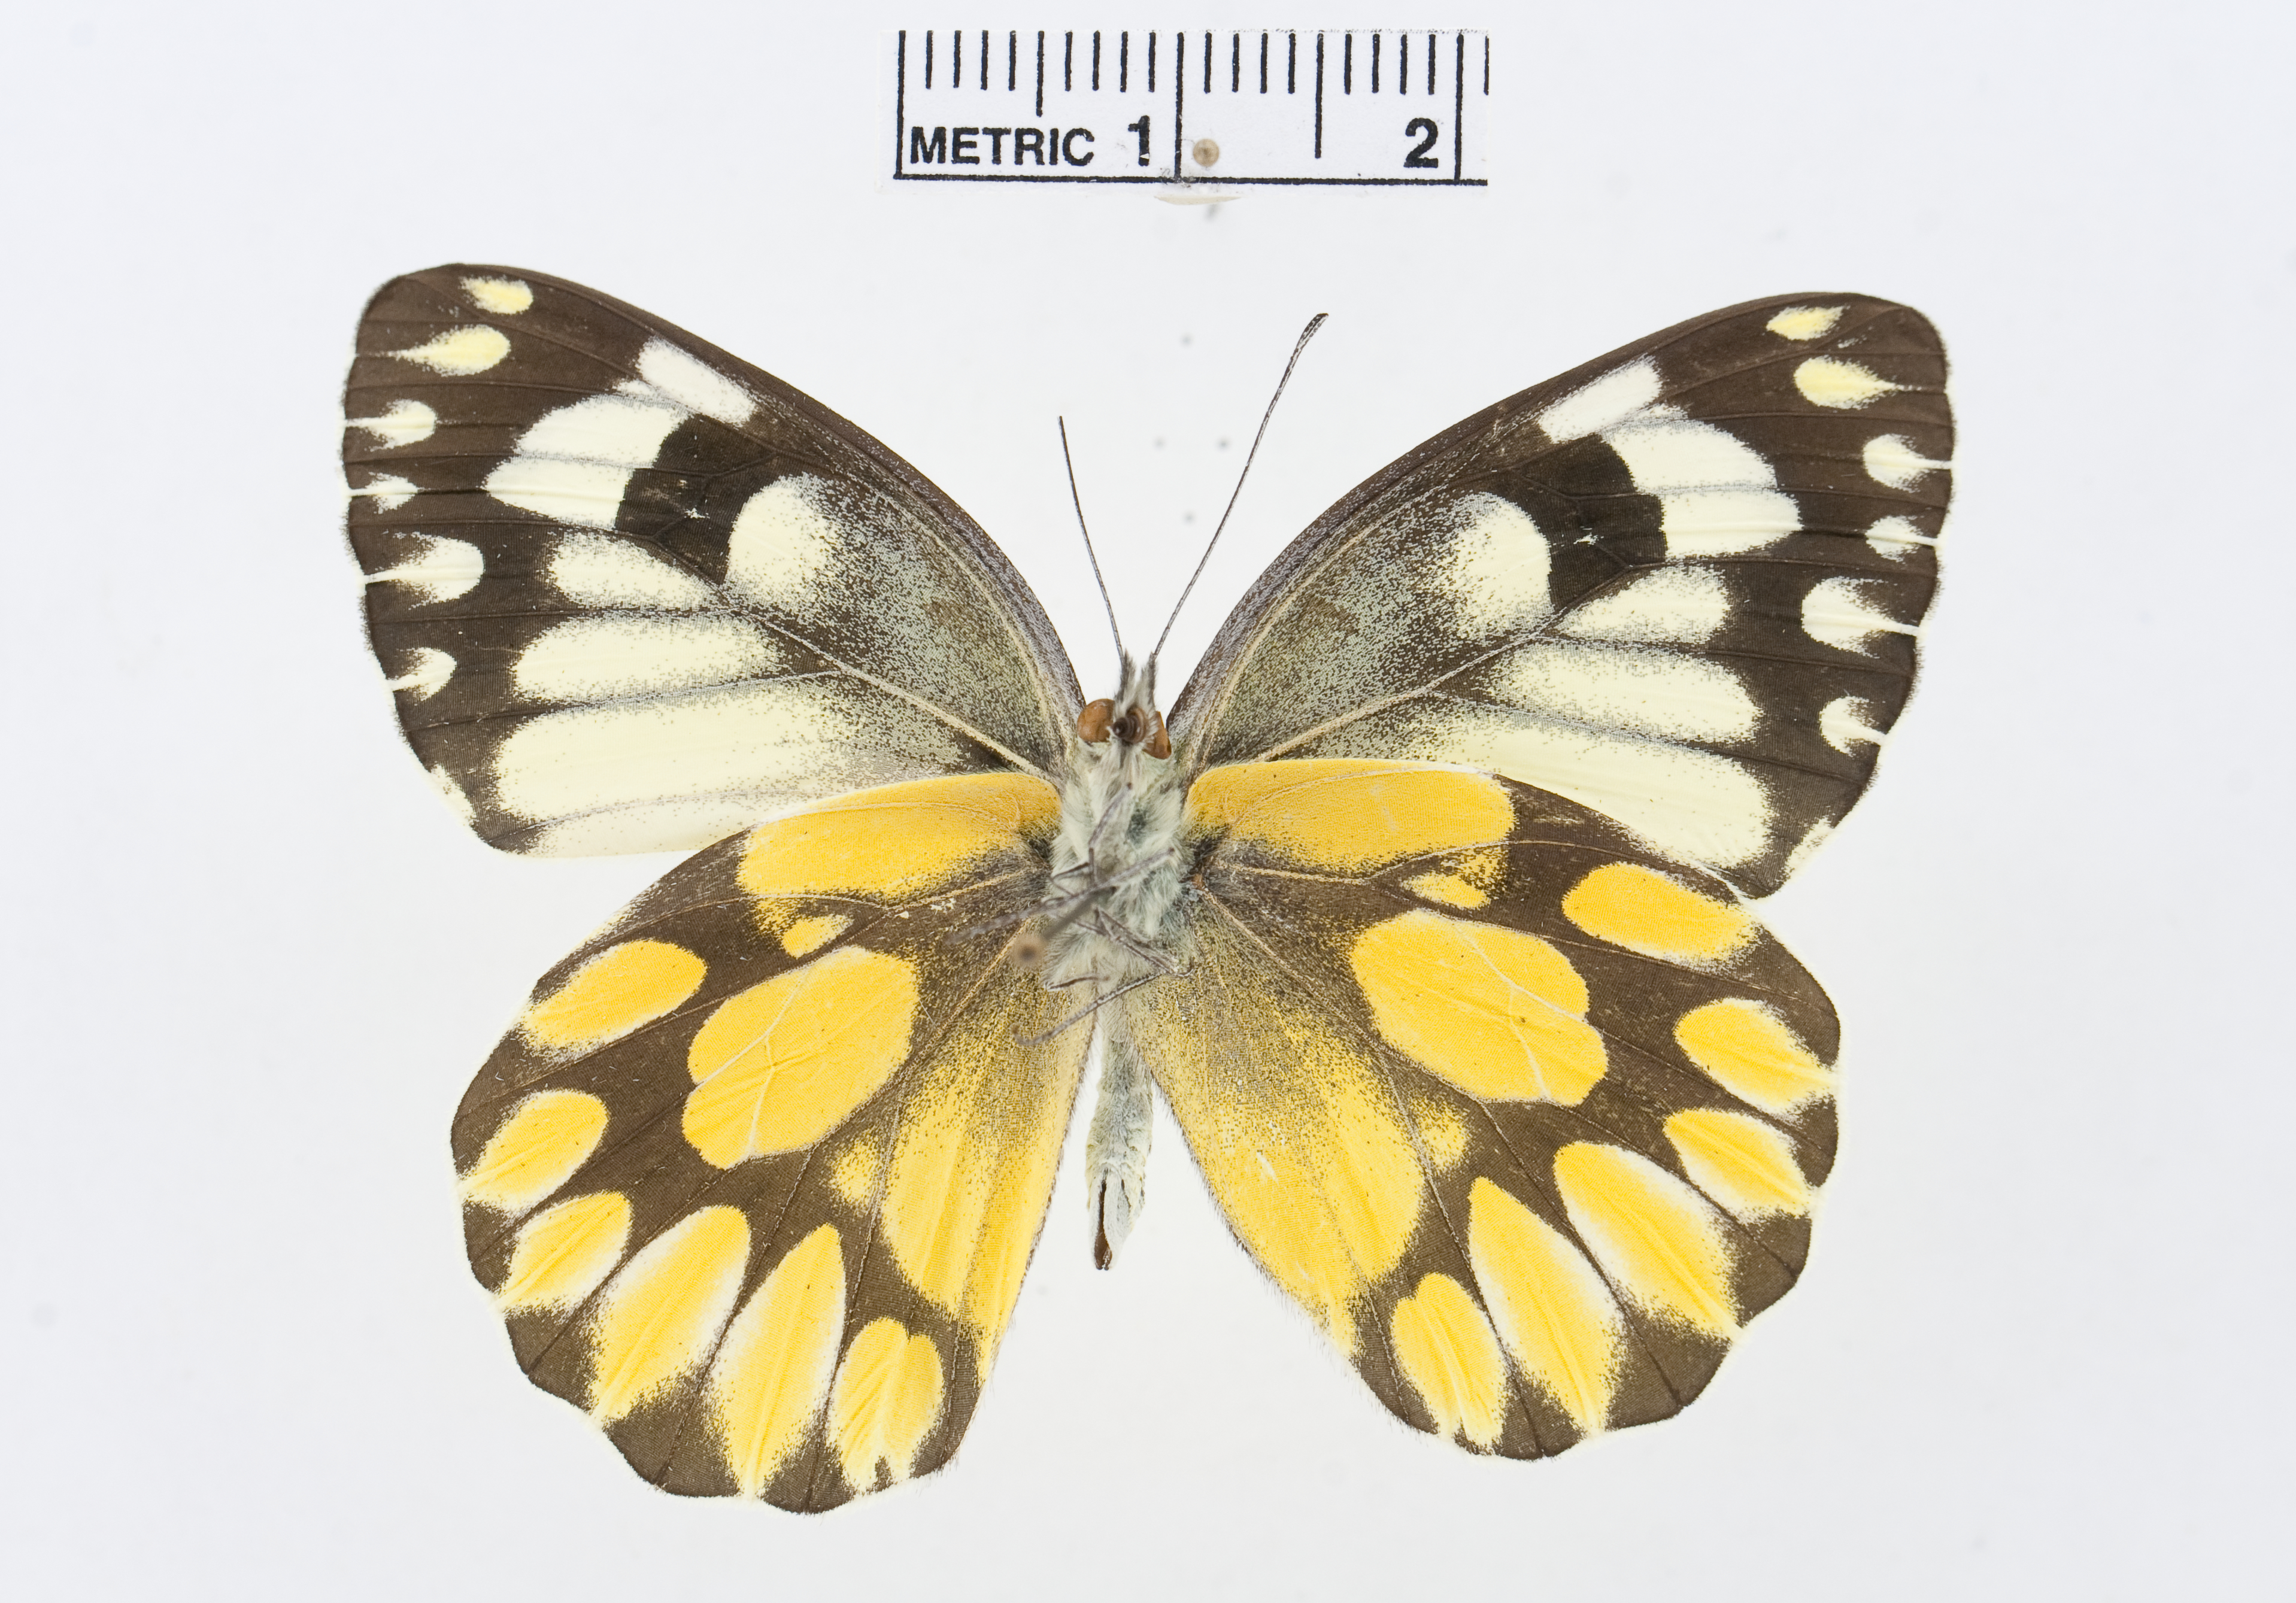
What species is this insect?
Delias shirozui
